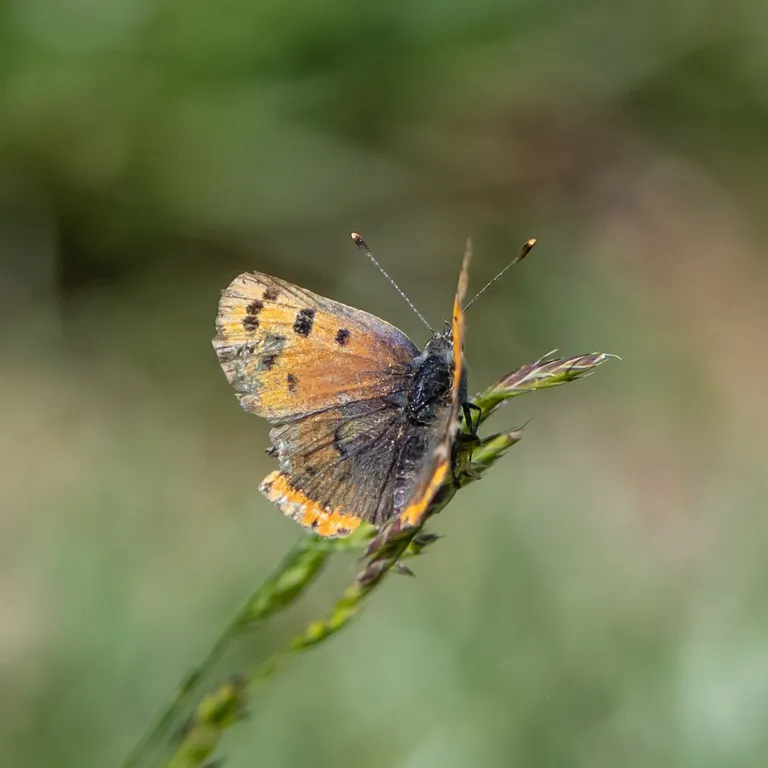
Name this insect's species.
Lycaena phlaeas
